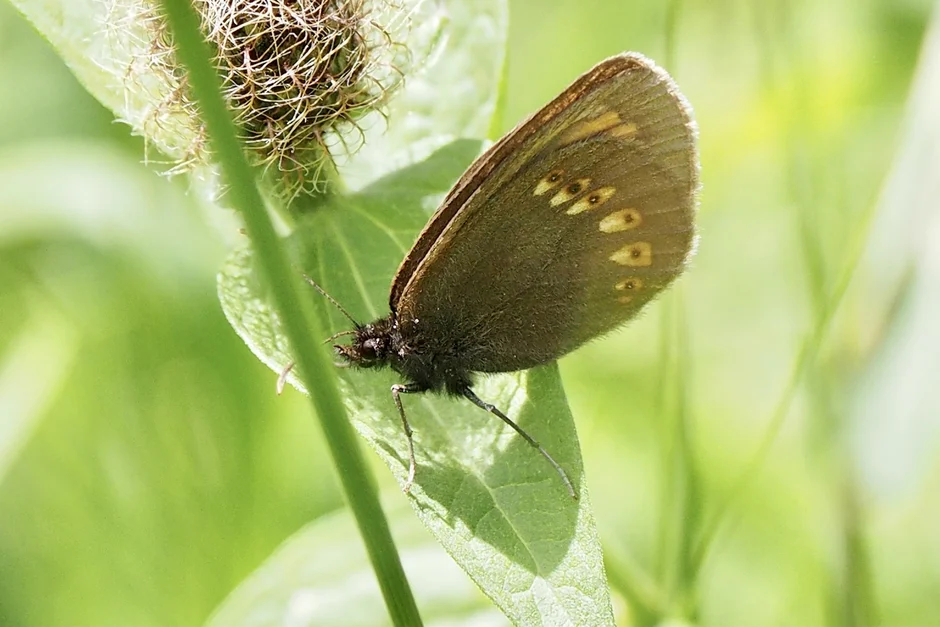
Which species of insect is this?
Erebia alberganus
